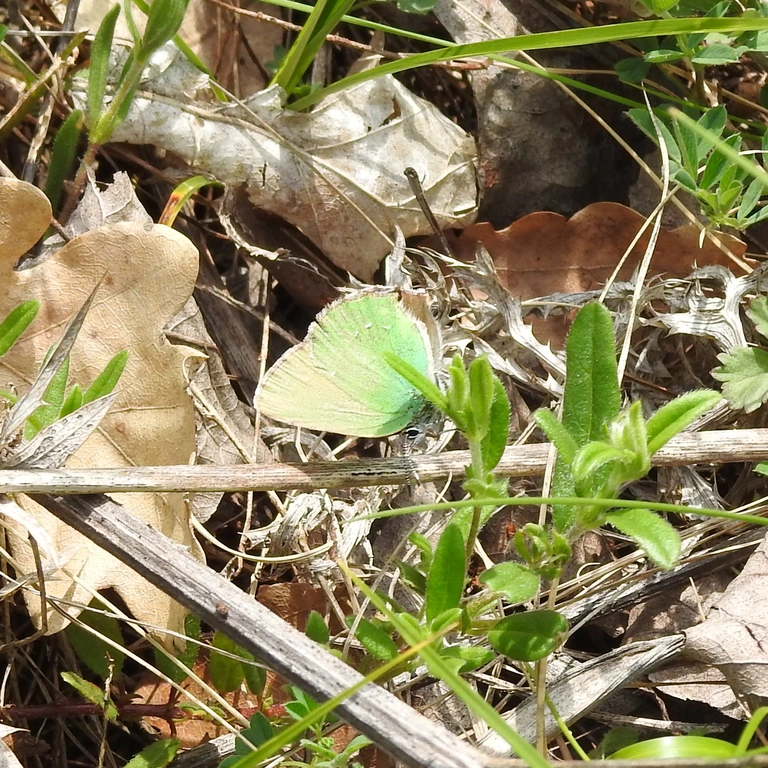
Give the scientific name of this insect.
Callophrys rubi
